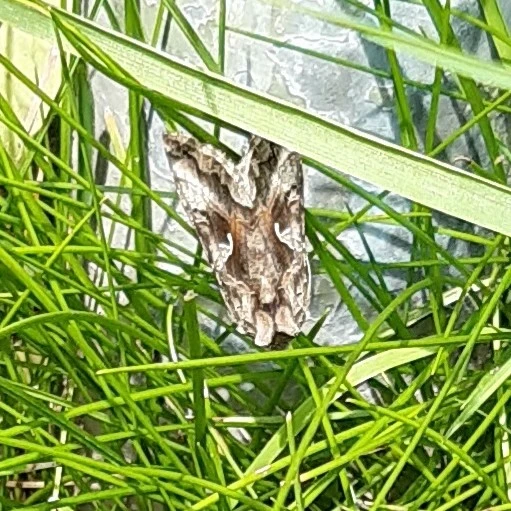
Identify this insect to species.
Autographa gamma
